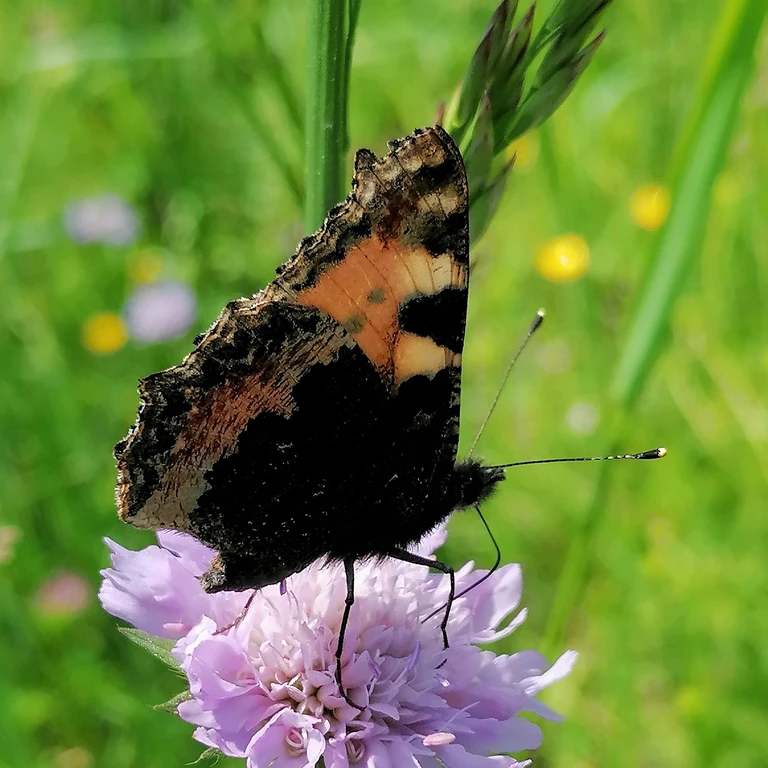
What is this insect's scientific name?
Aglais urticae
